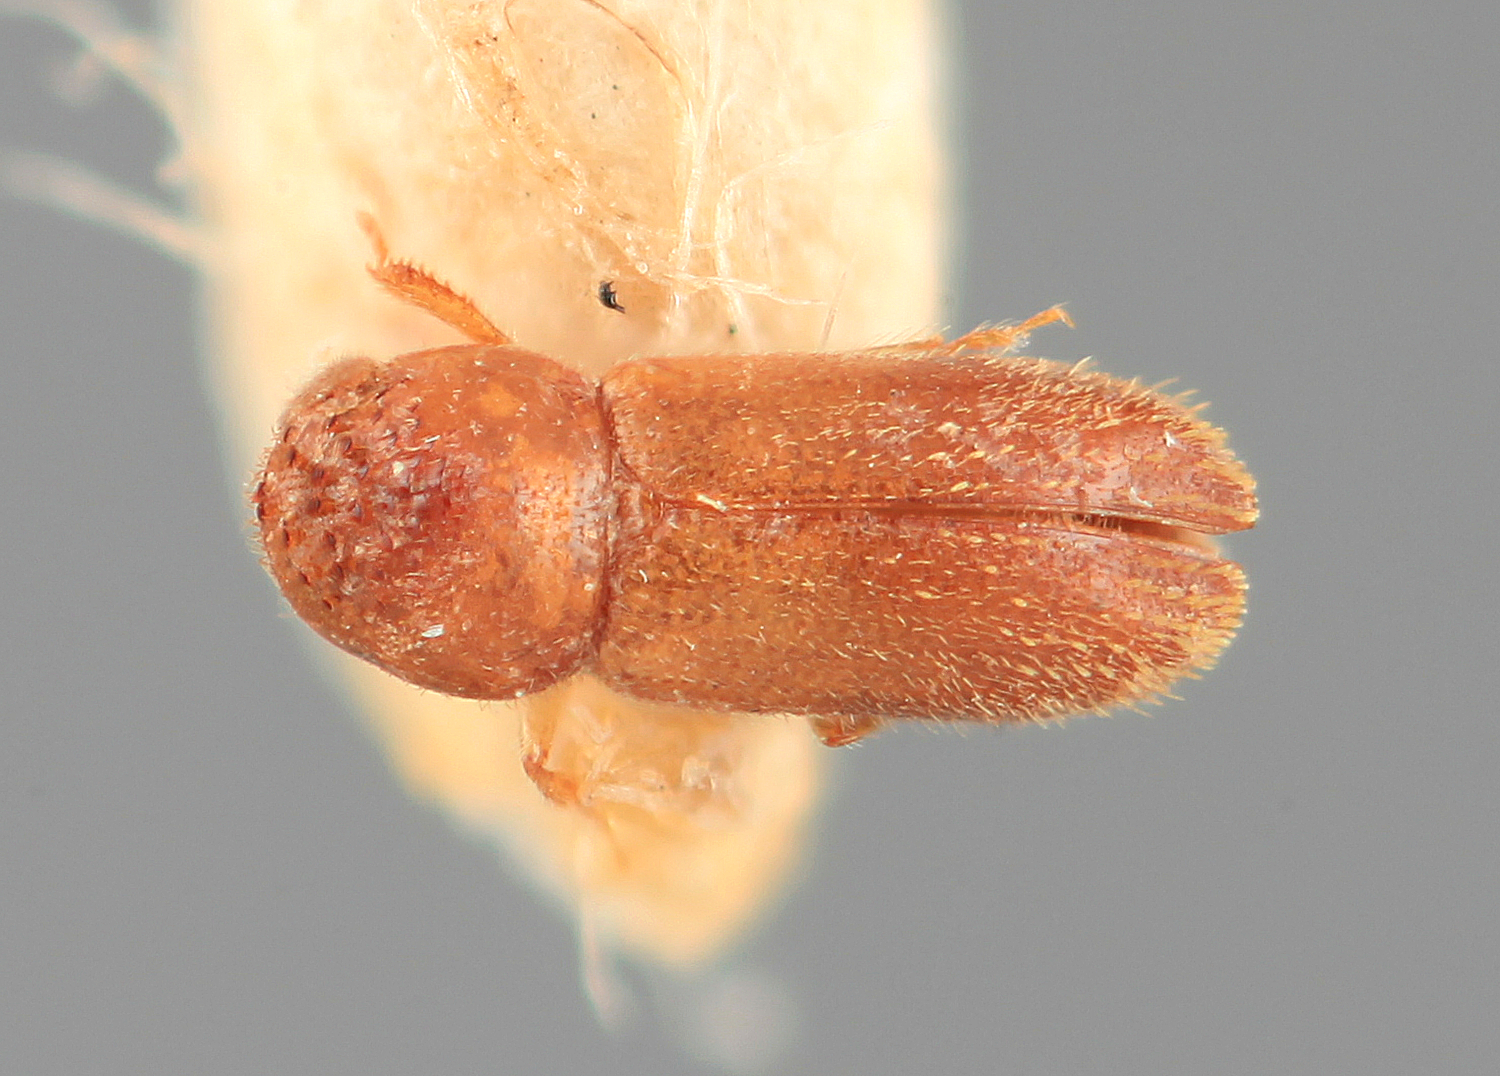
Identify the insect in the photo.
Mimiocurus beesoni
